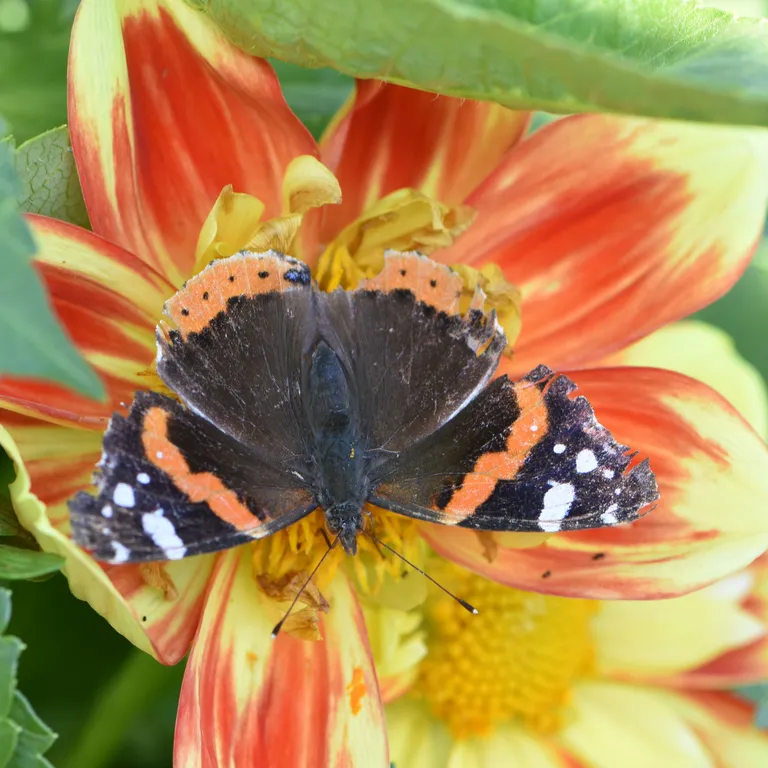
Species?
Vanessa atalanta
